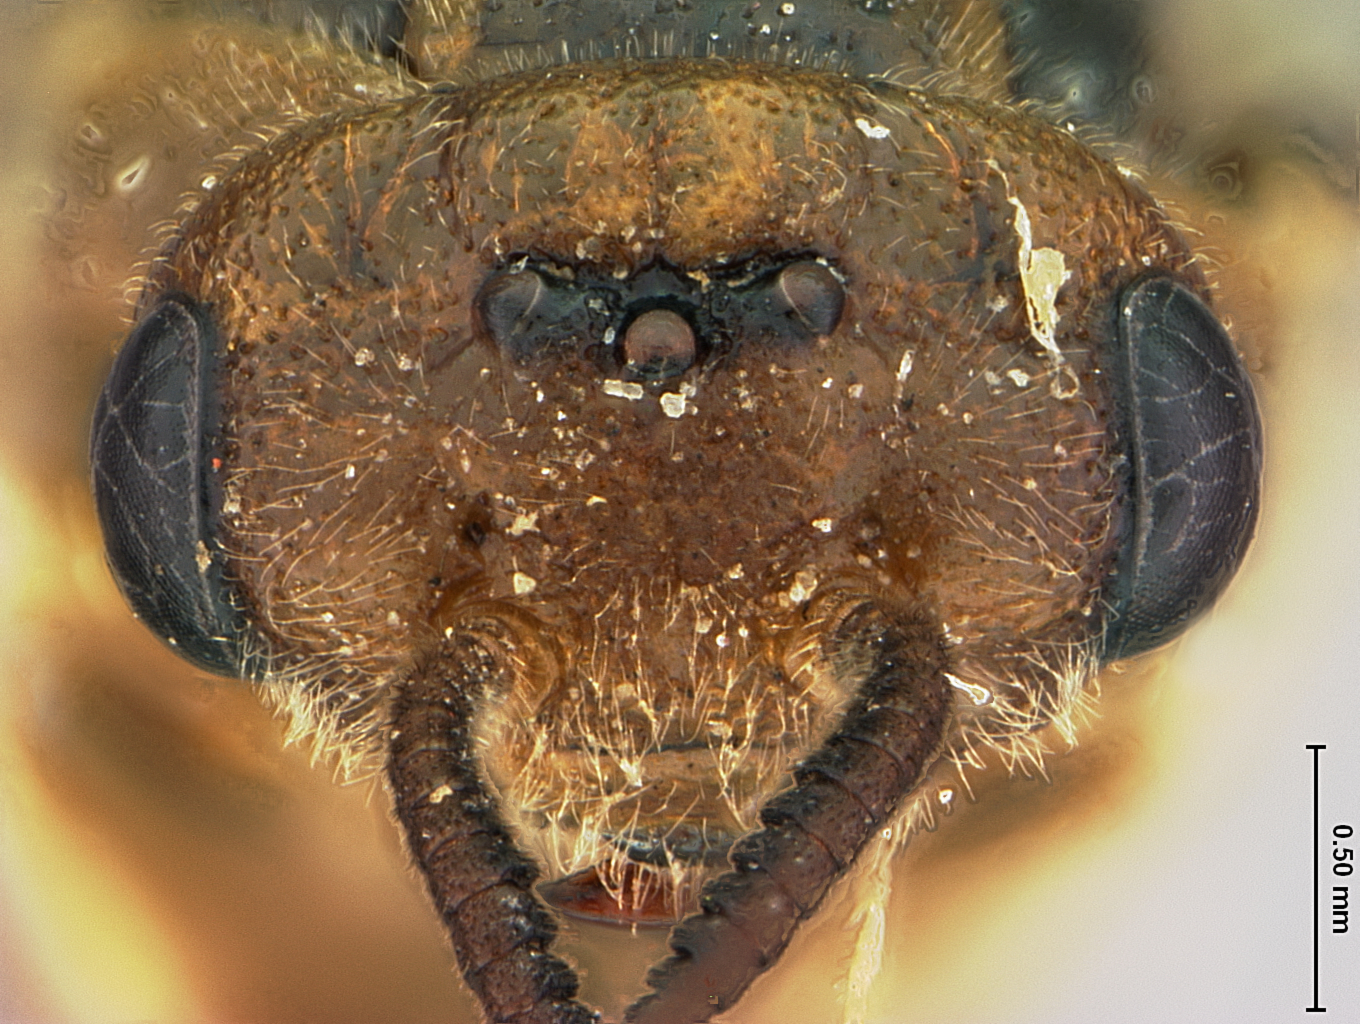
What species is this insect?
Gilpinia leksawasdii
